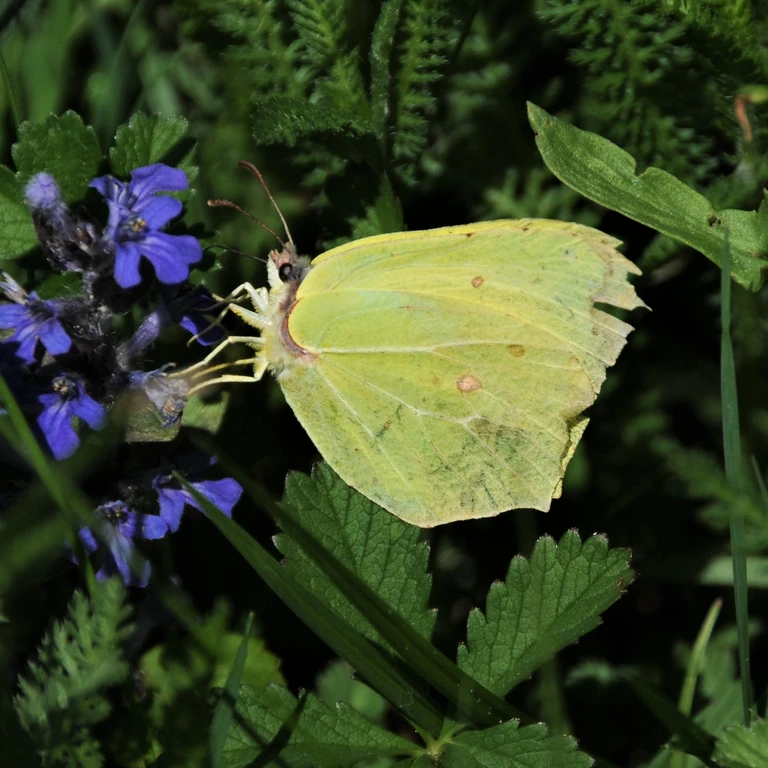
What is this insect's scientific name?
Gonepteryx rhamni
